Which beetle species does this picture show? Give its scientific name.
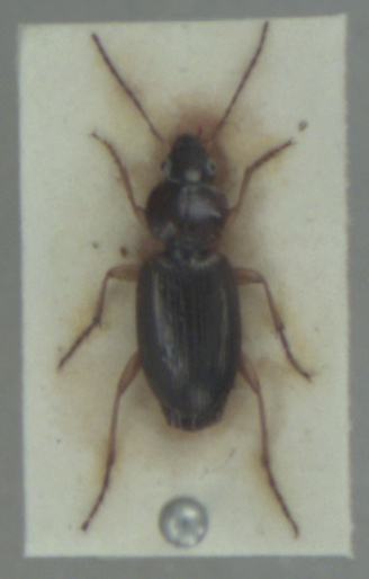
Olisthopus rotundatus
